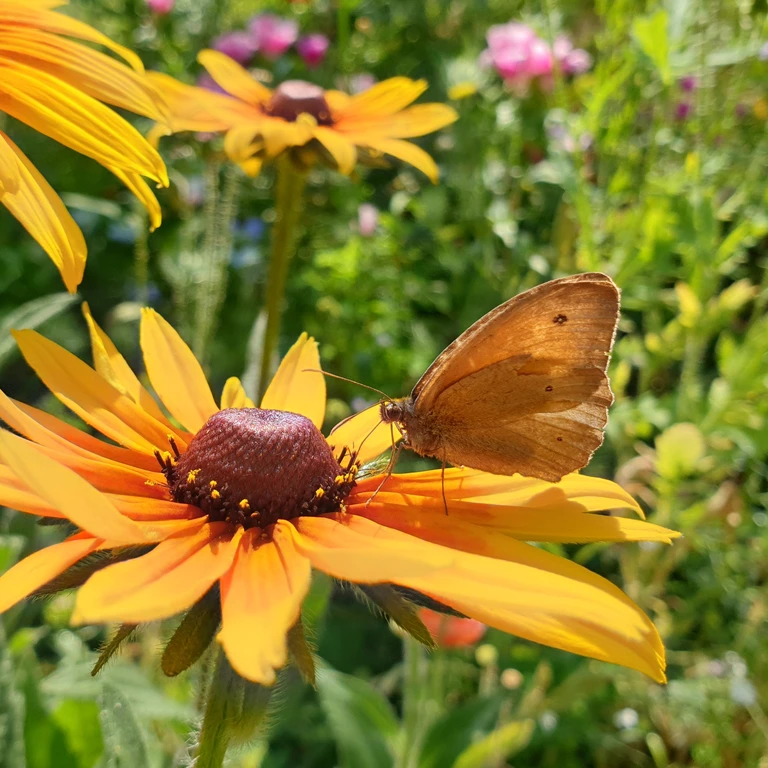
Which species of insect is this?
Maniola jurtina
